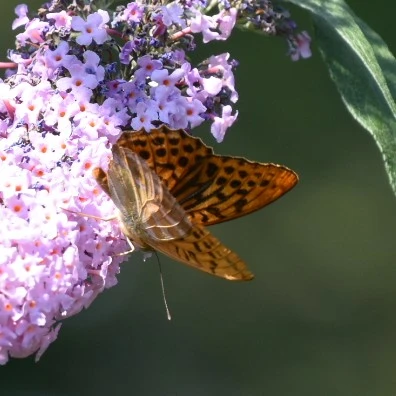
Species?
Argynnis paphia
